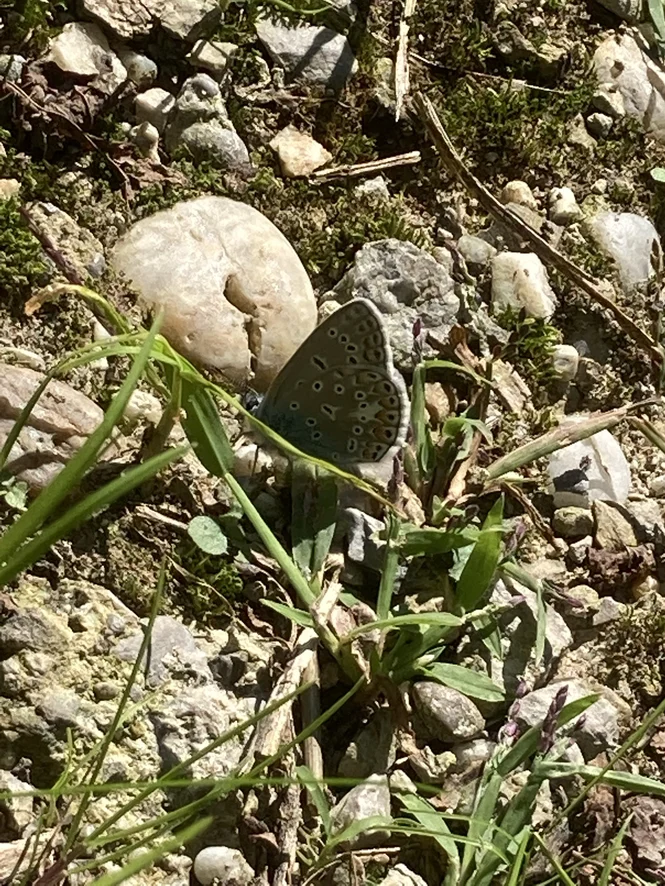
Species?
Polyommatus icarus
